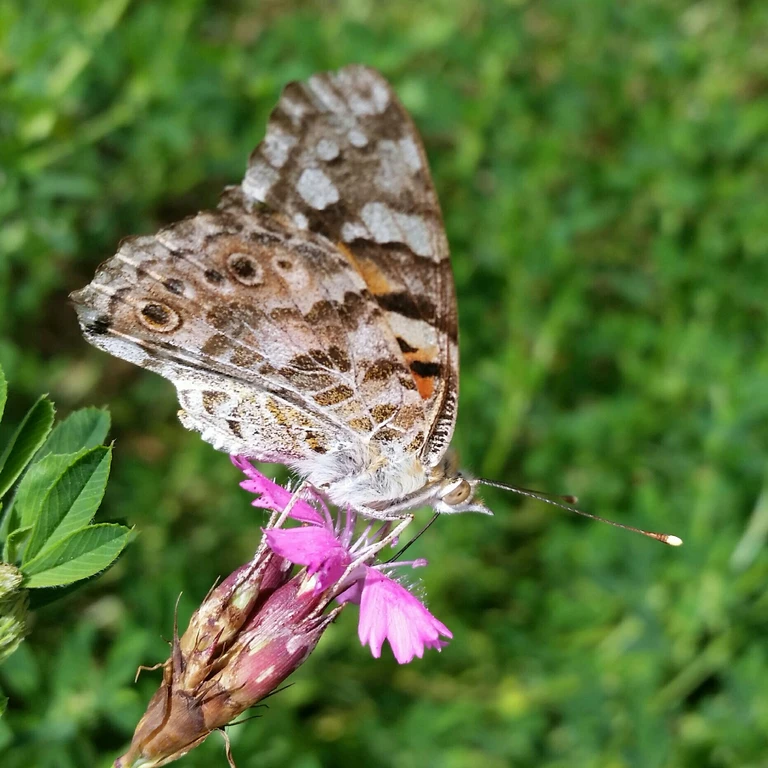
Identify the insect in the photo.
Vanessa cardui
